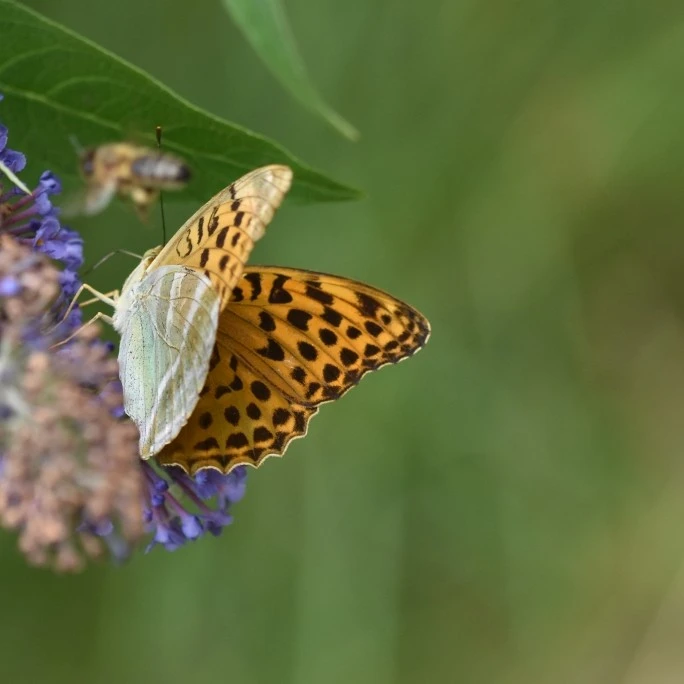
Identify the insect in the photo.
Argynnis paphia
